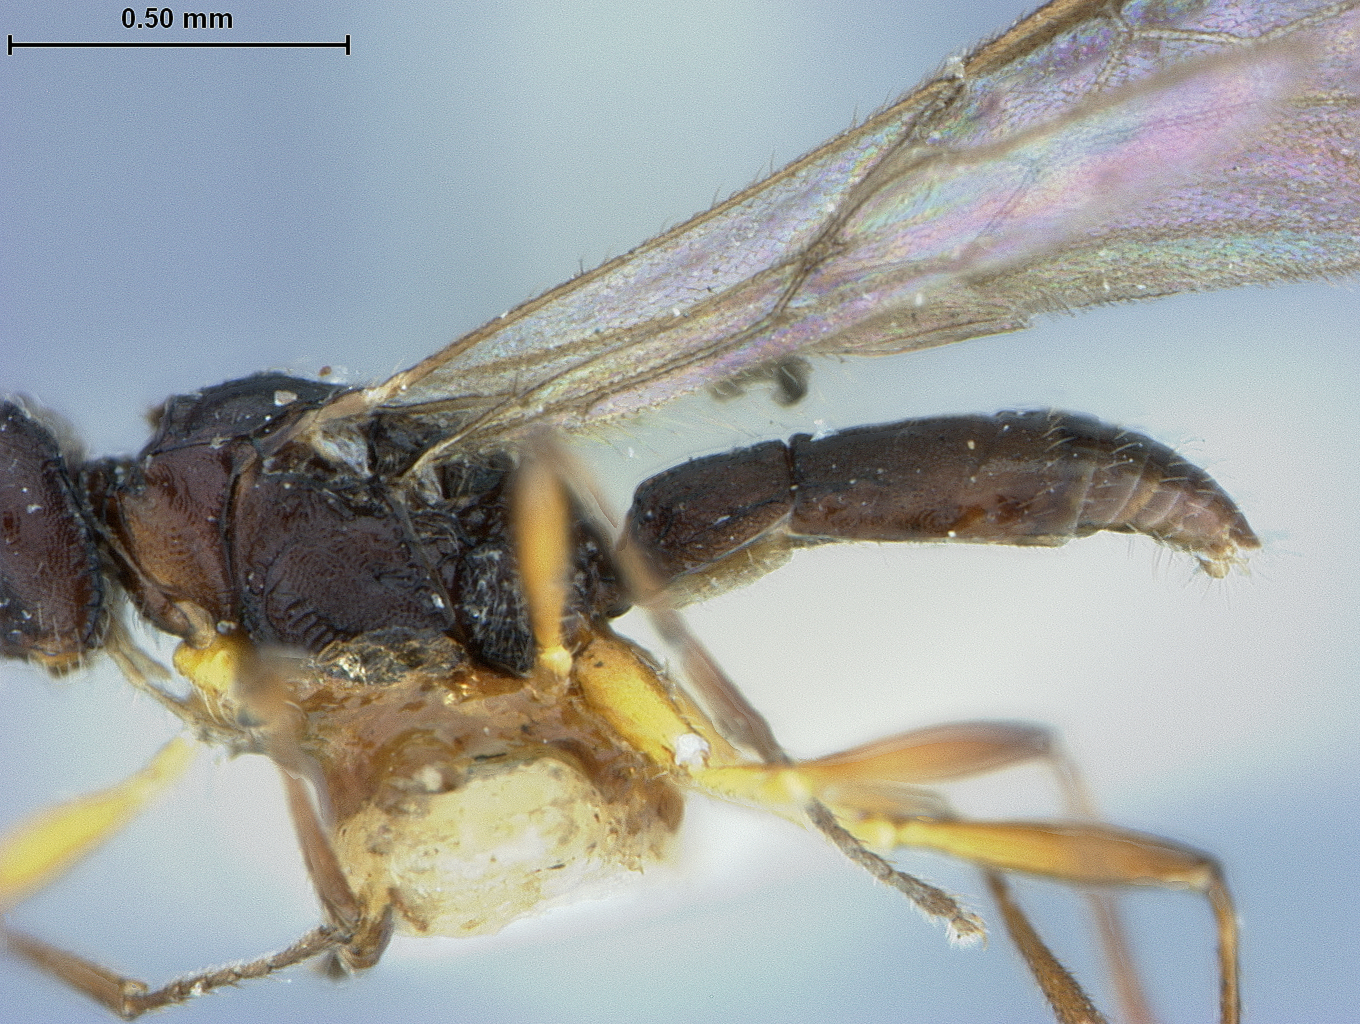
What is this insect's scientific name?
Clinocentrus niger
